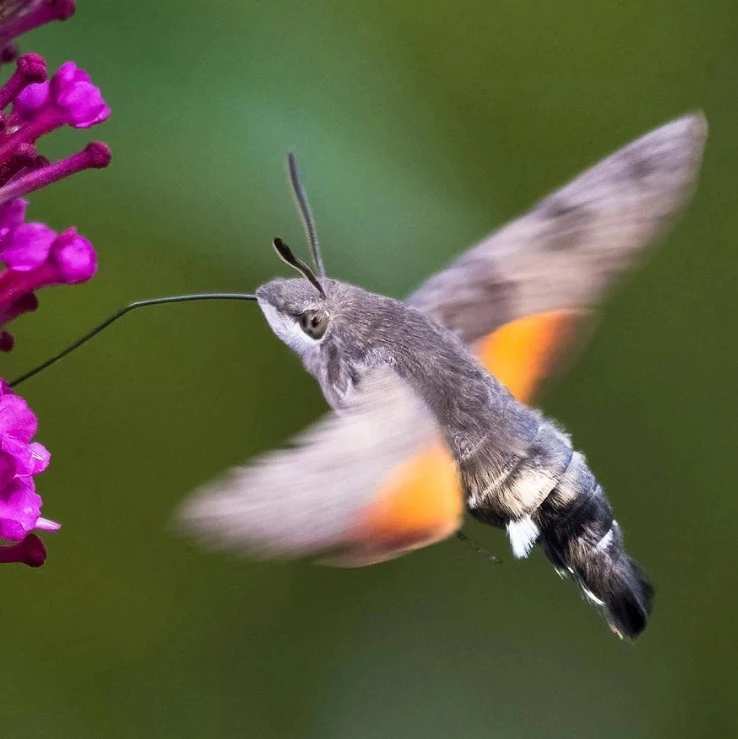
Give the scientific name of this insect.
Macroglossum stellatarum
